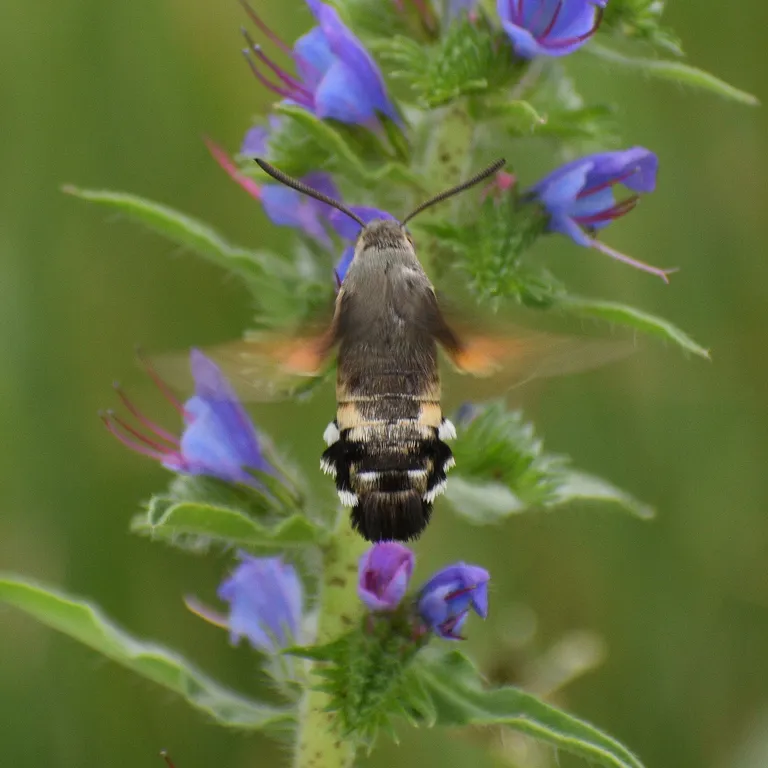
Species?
Macroglossum stellatarum
